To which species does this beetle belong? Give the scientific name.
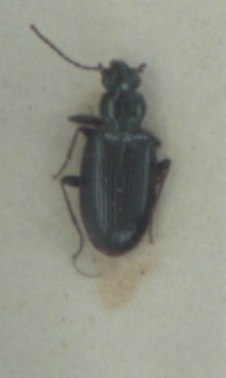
Bembidion atrocaeruleum
